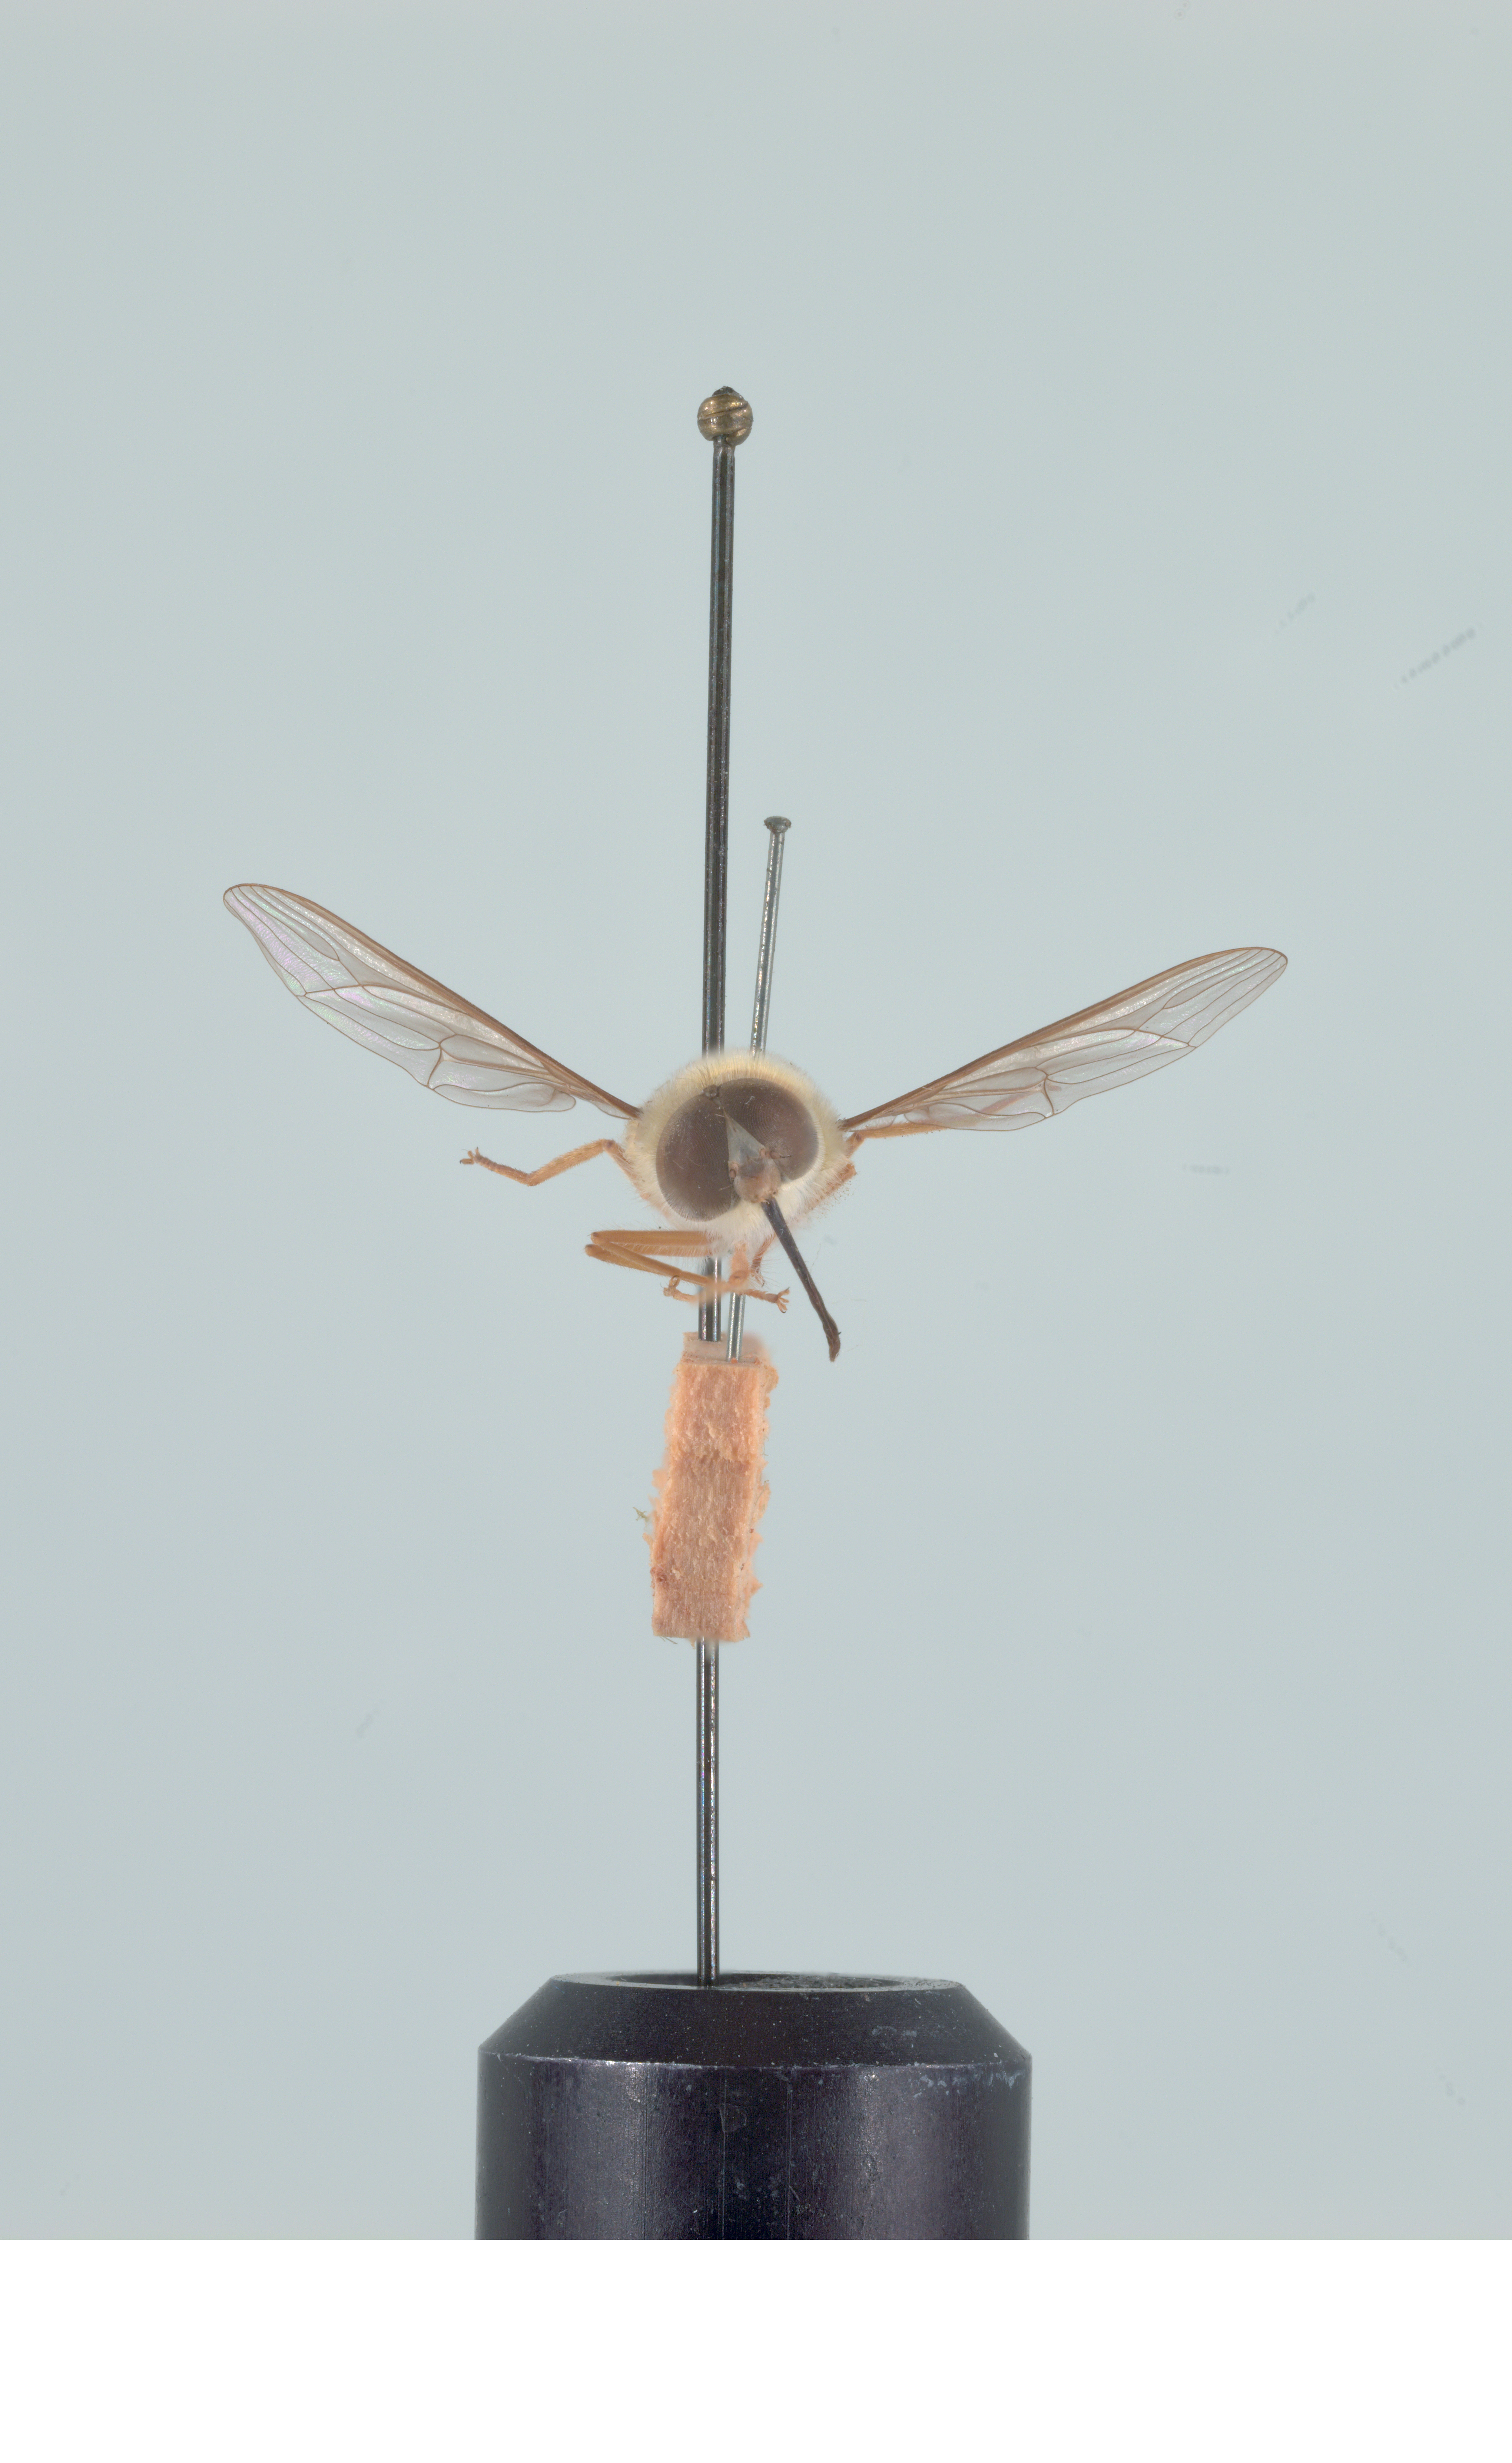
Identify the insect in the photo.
Trichophthalma punctata
